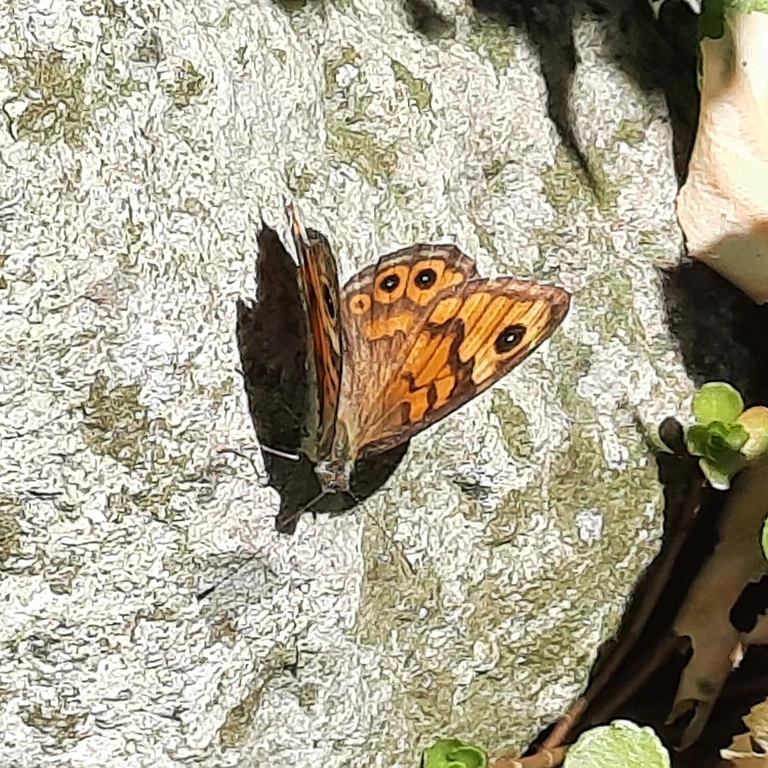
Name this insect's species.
Lasiommata megera (also Pararge megera)
